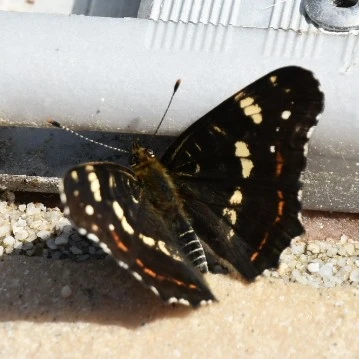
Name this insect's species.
Araschnia levana
